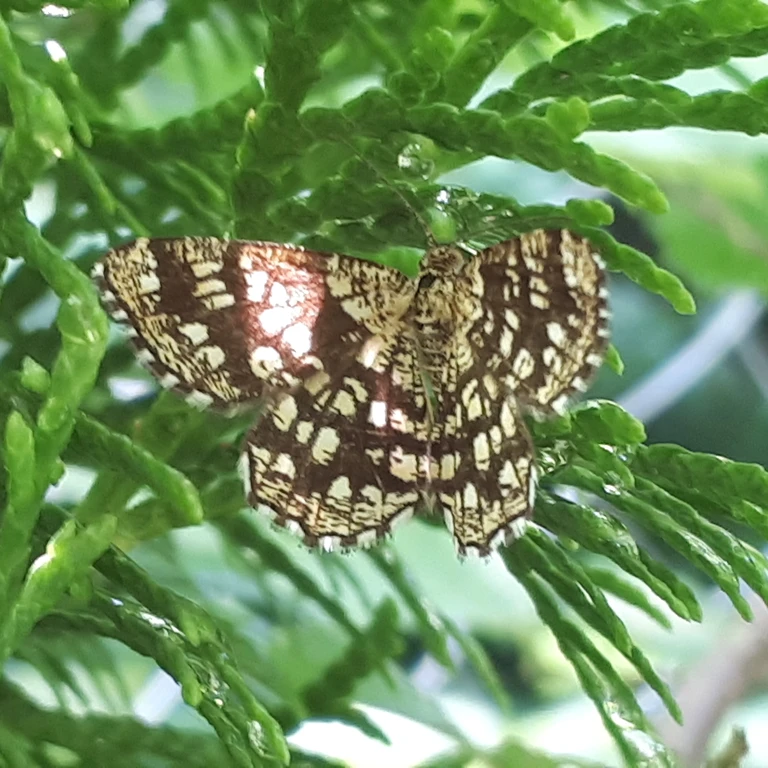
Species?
Chiasmia clathrata
